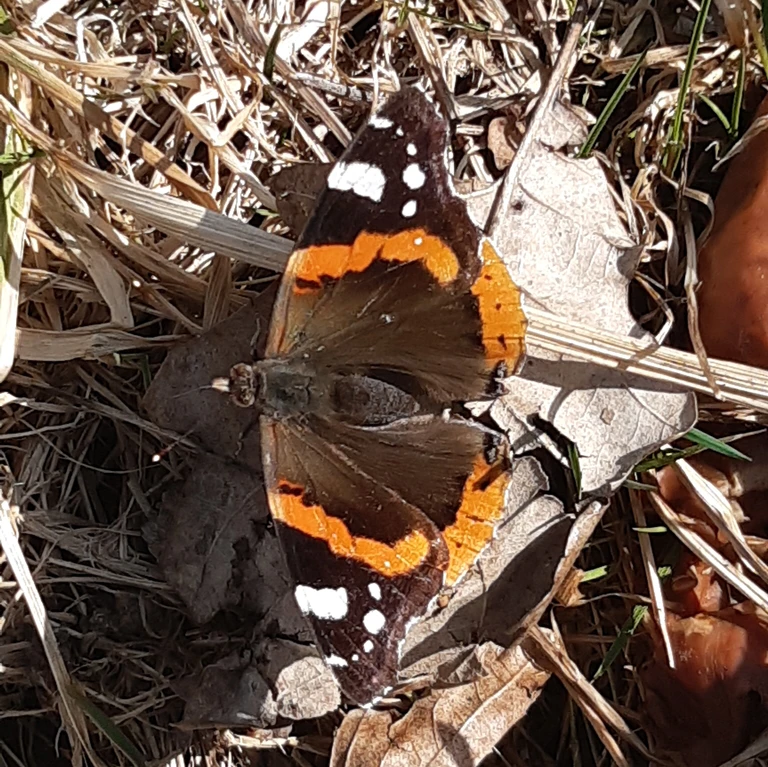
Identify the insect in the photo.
Vanessa atalanta
